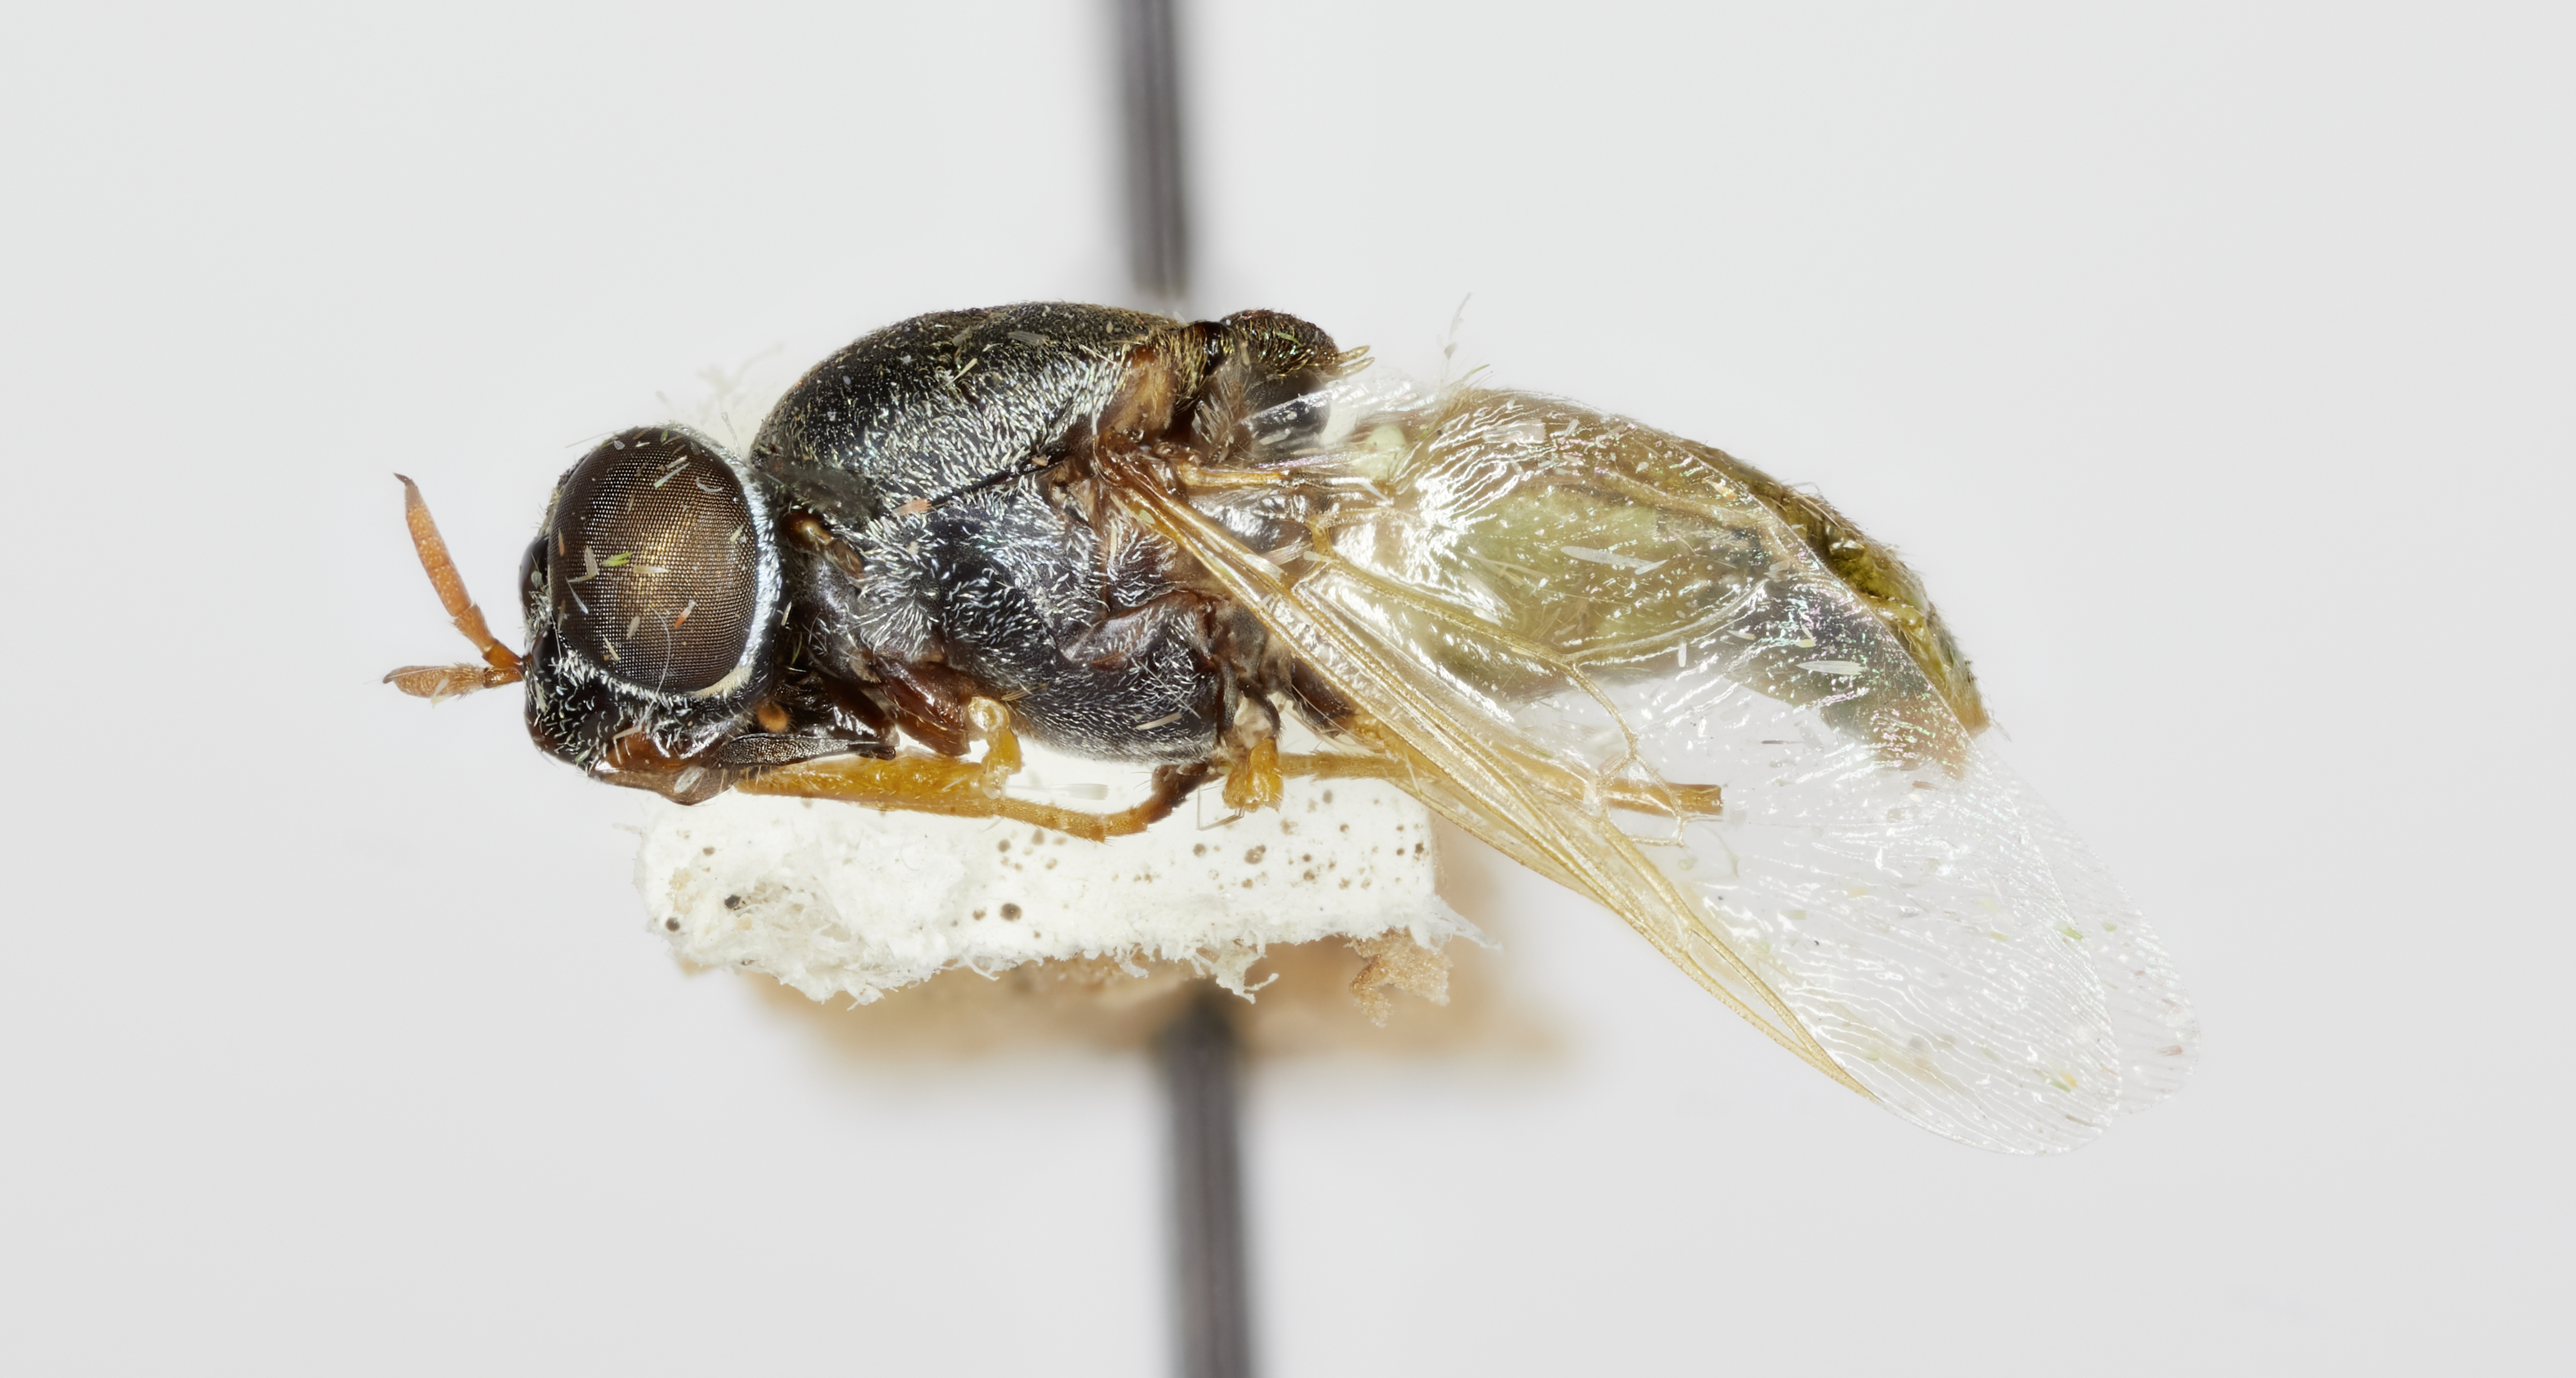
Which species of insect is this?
Eulalia boharti
